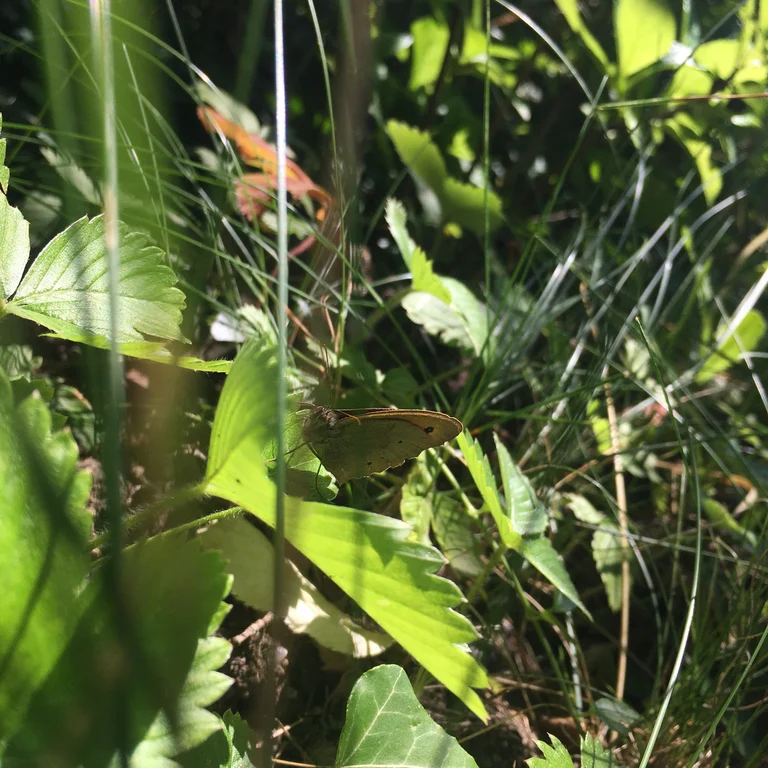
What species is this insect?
Maniola jurtina
